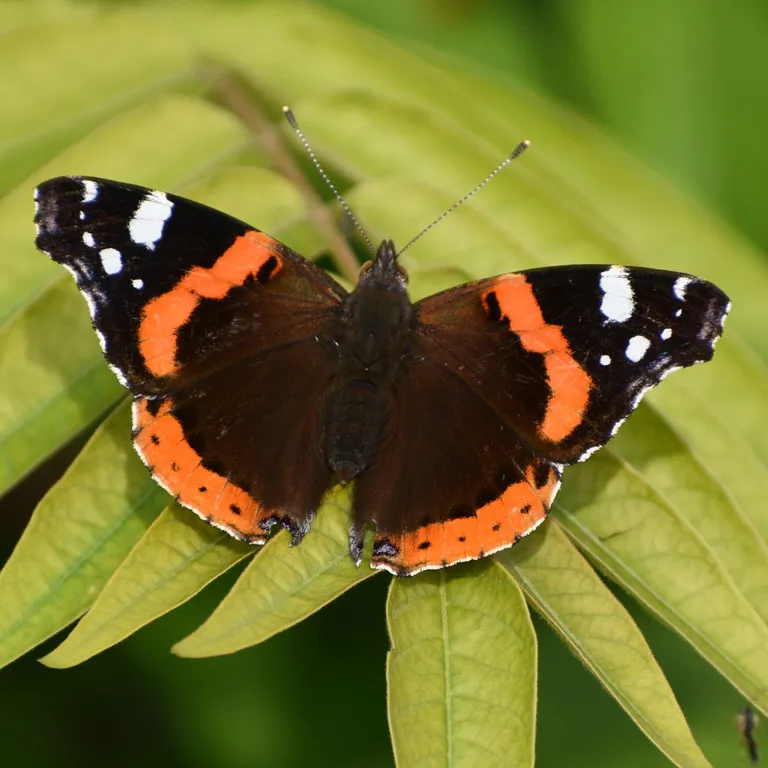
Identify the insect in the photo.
Vanessa atalanta
